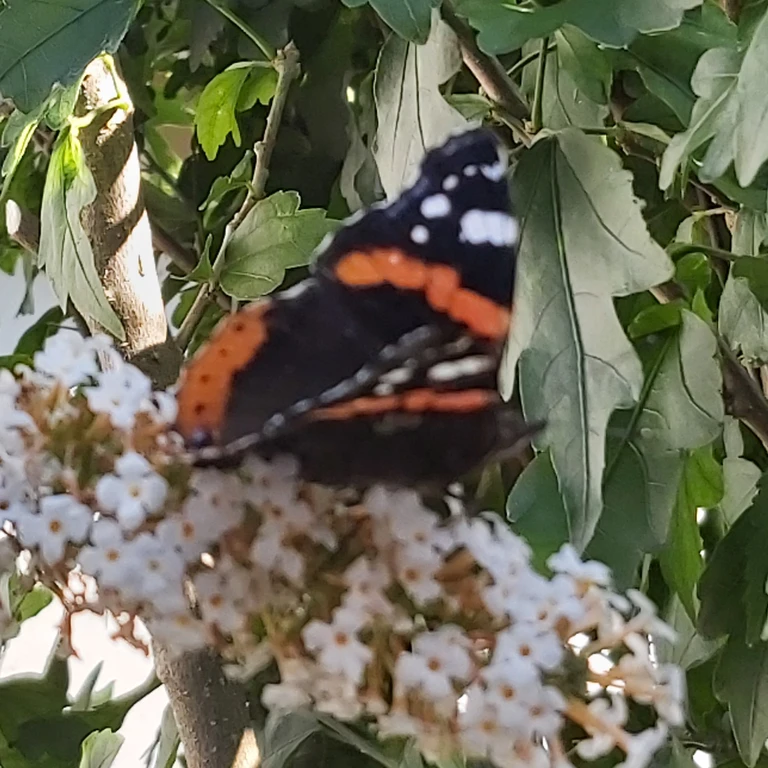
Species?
Vanessa atalanta
